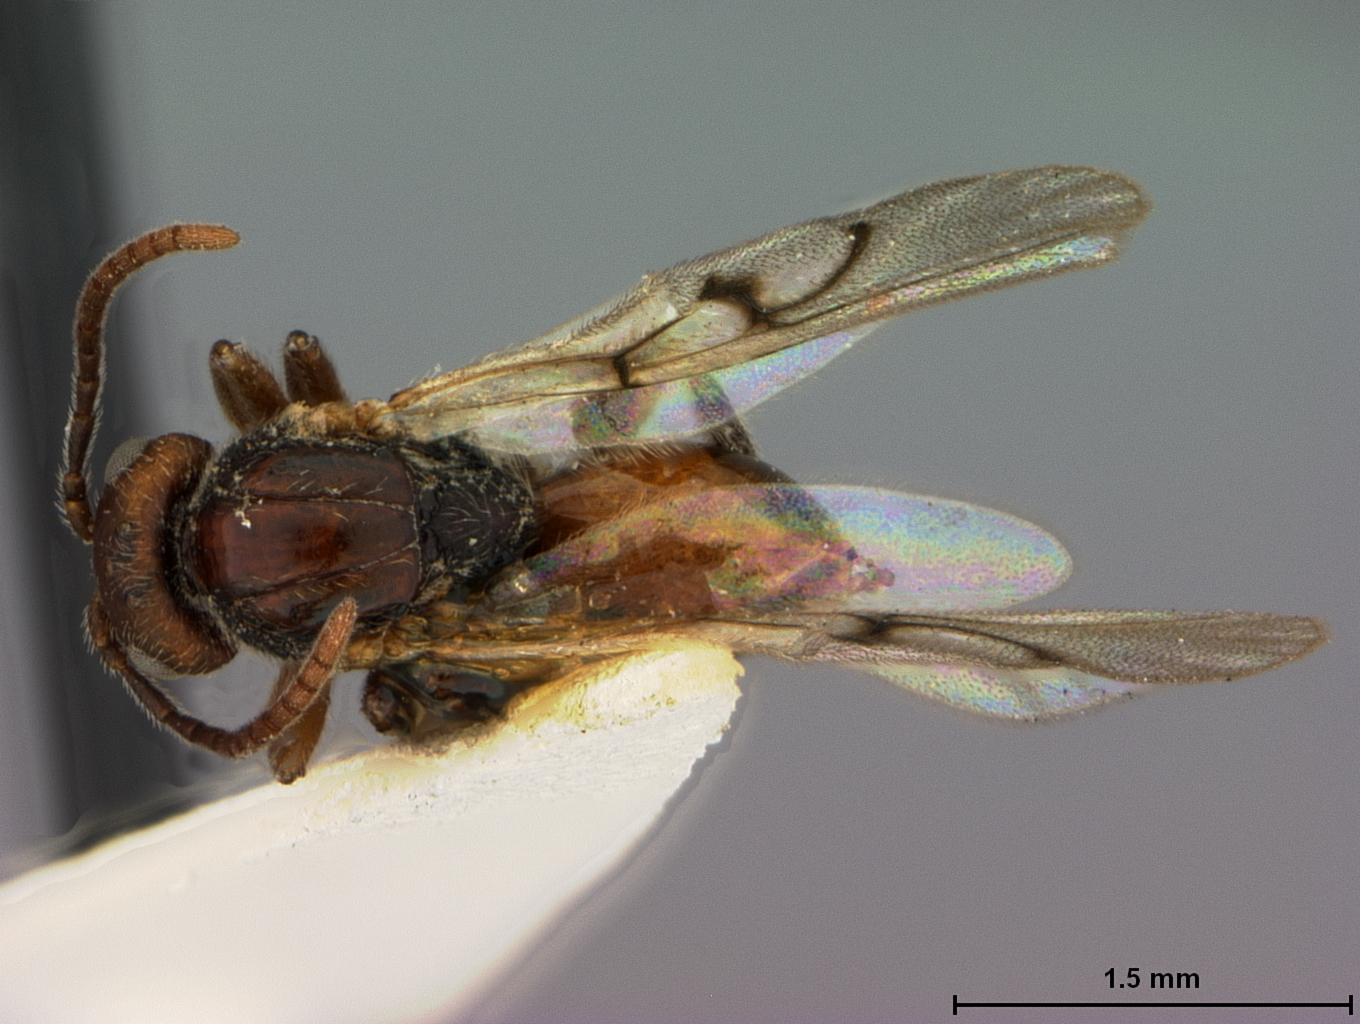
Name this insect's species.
Belonocnema kinseyi
